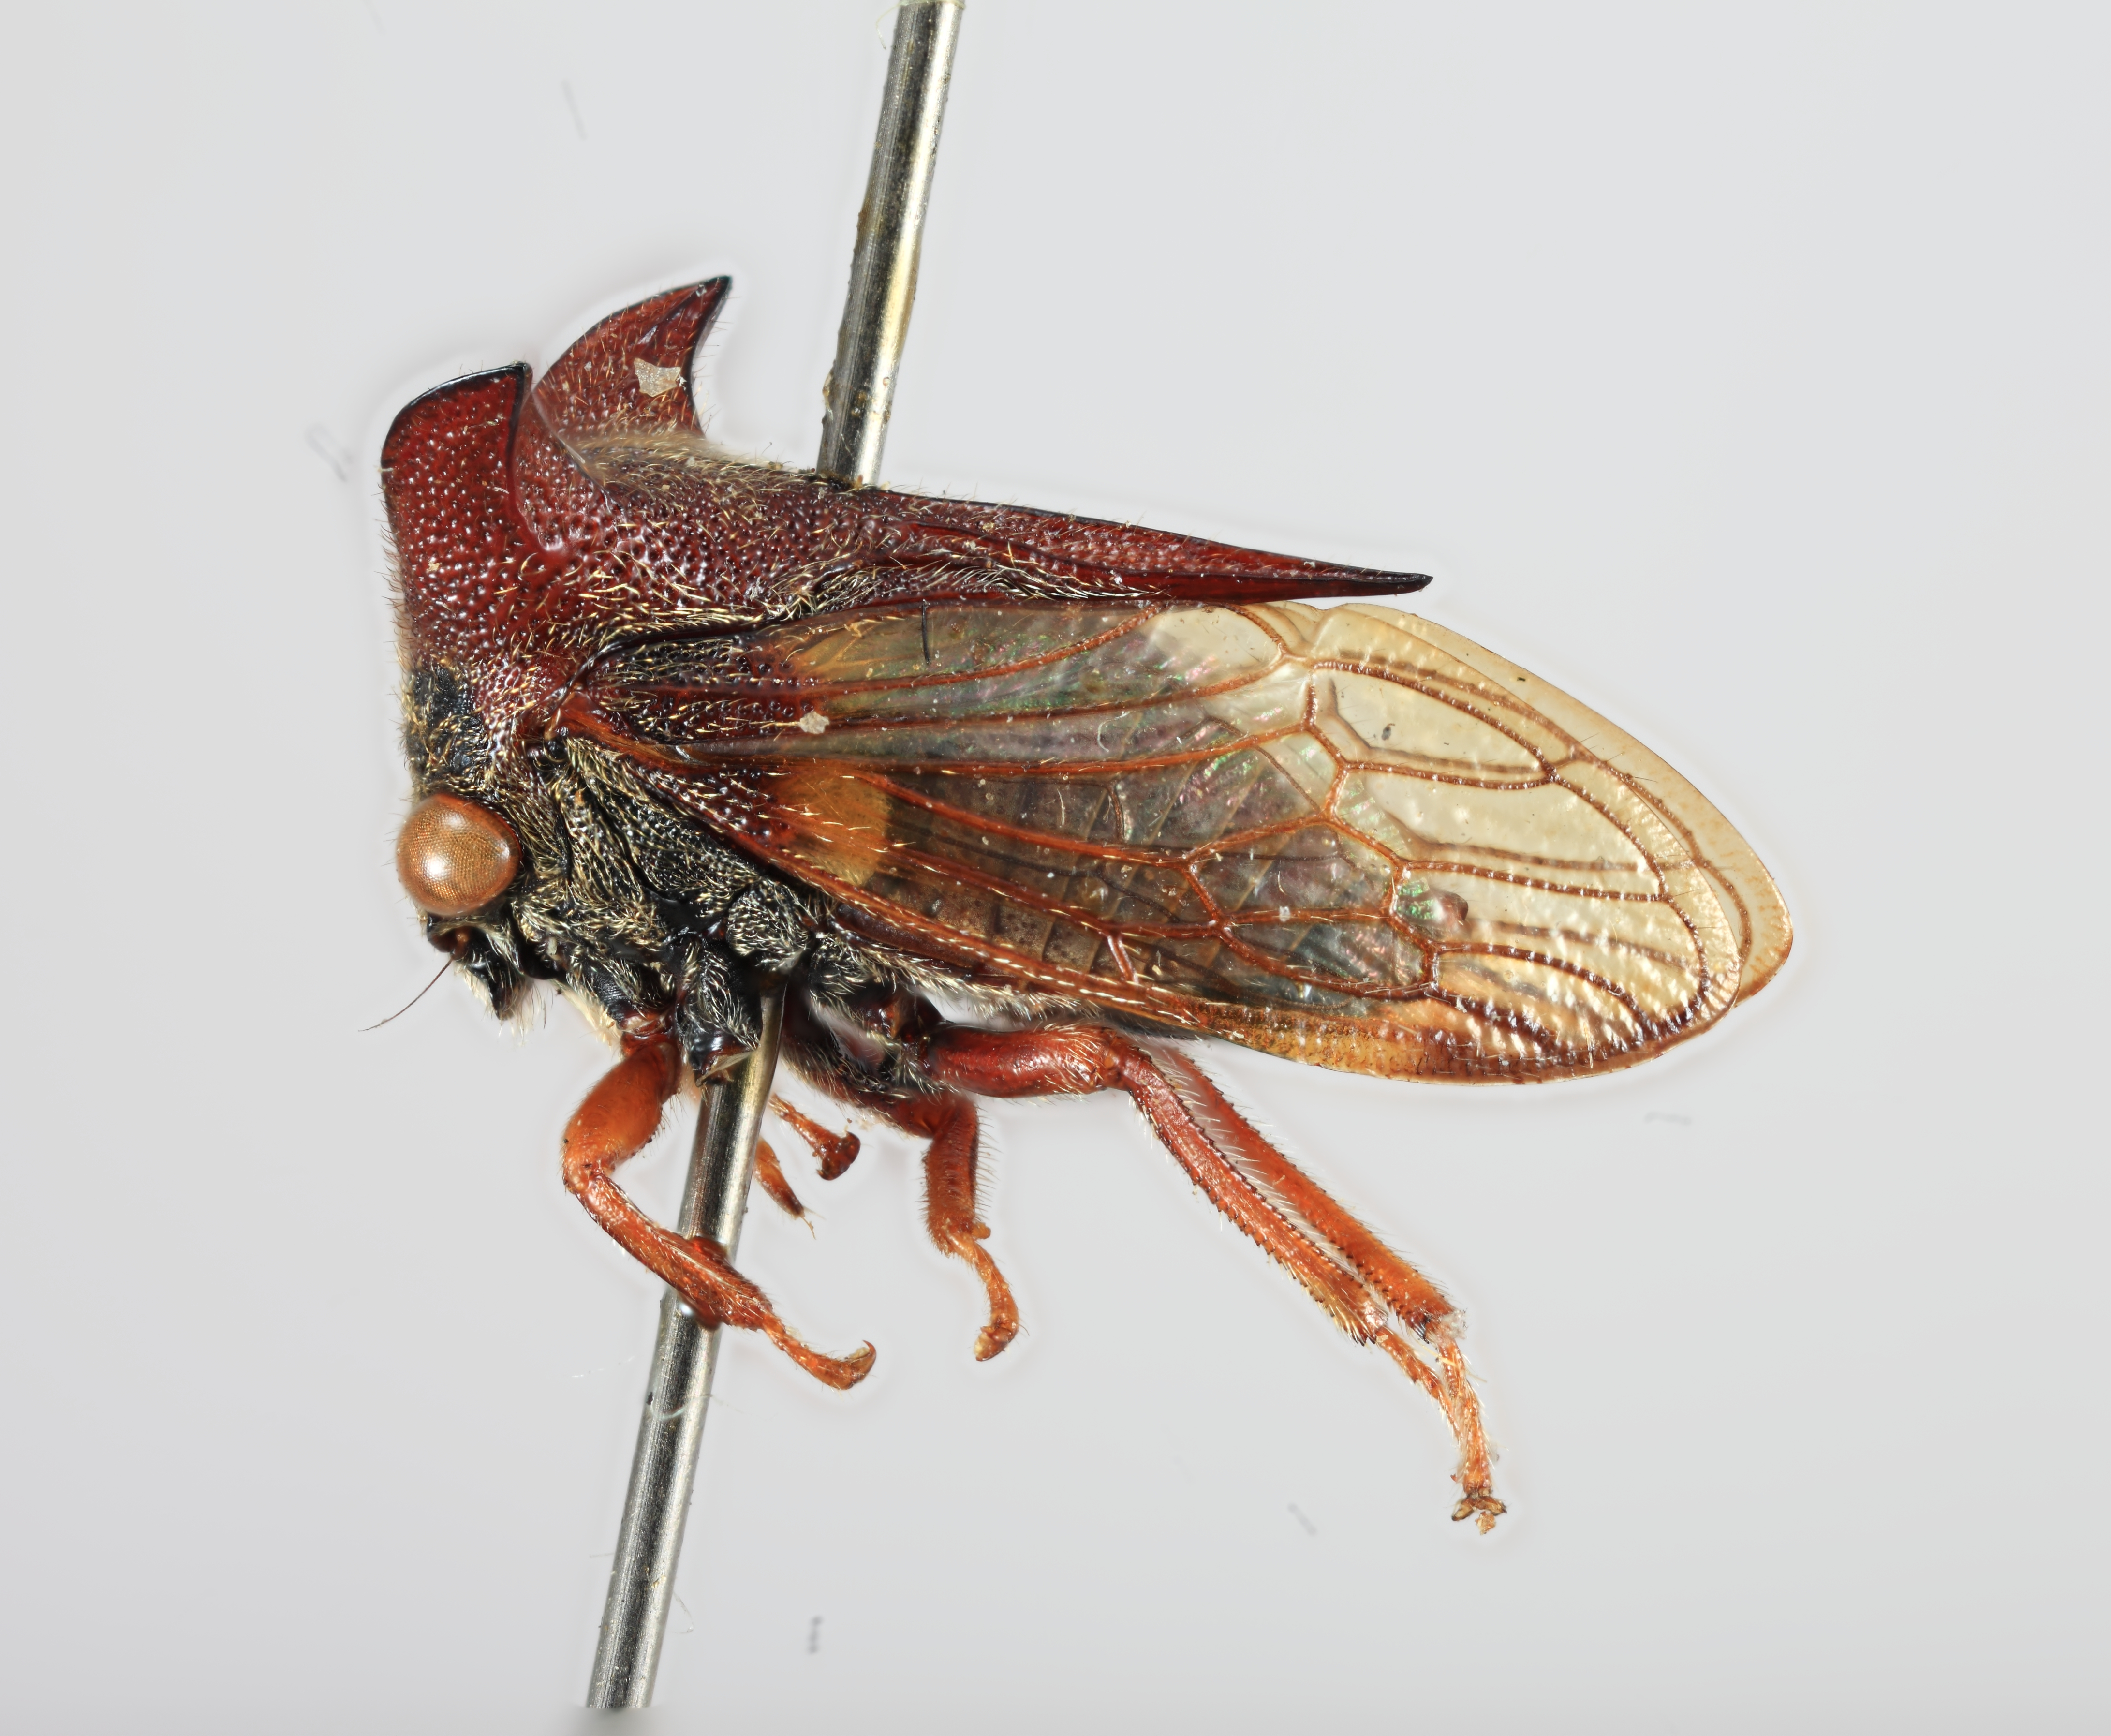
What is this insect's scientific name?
Tricentrus laticornis
